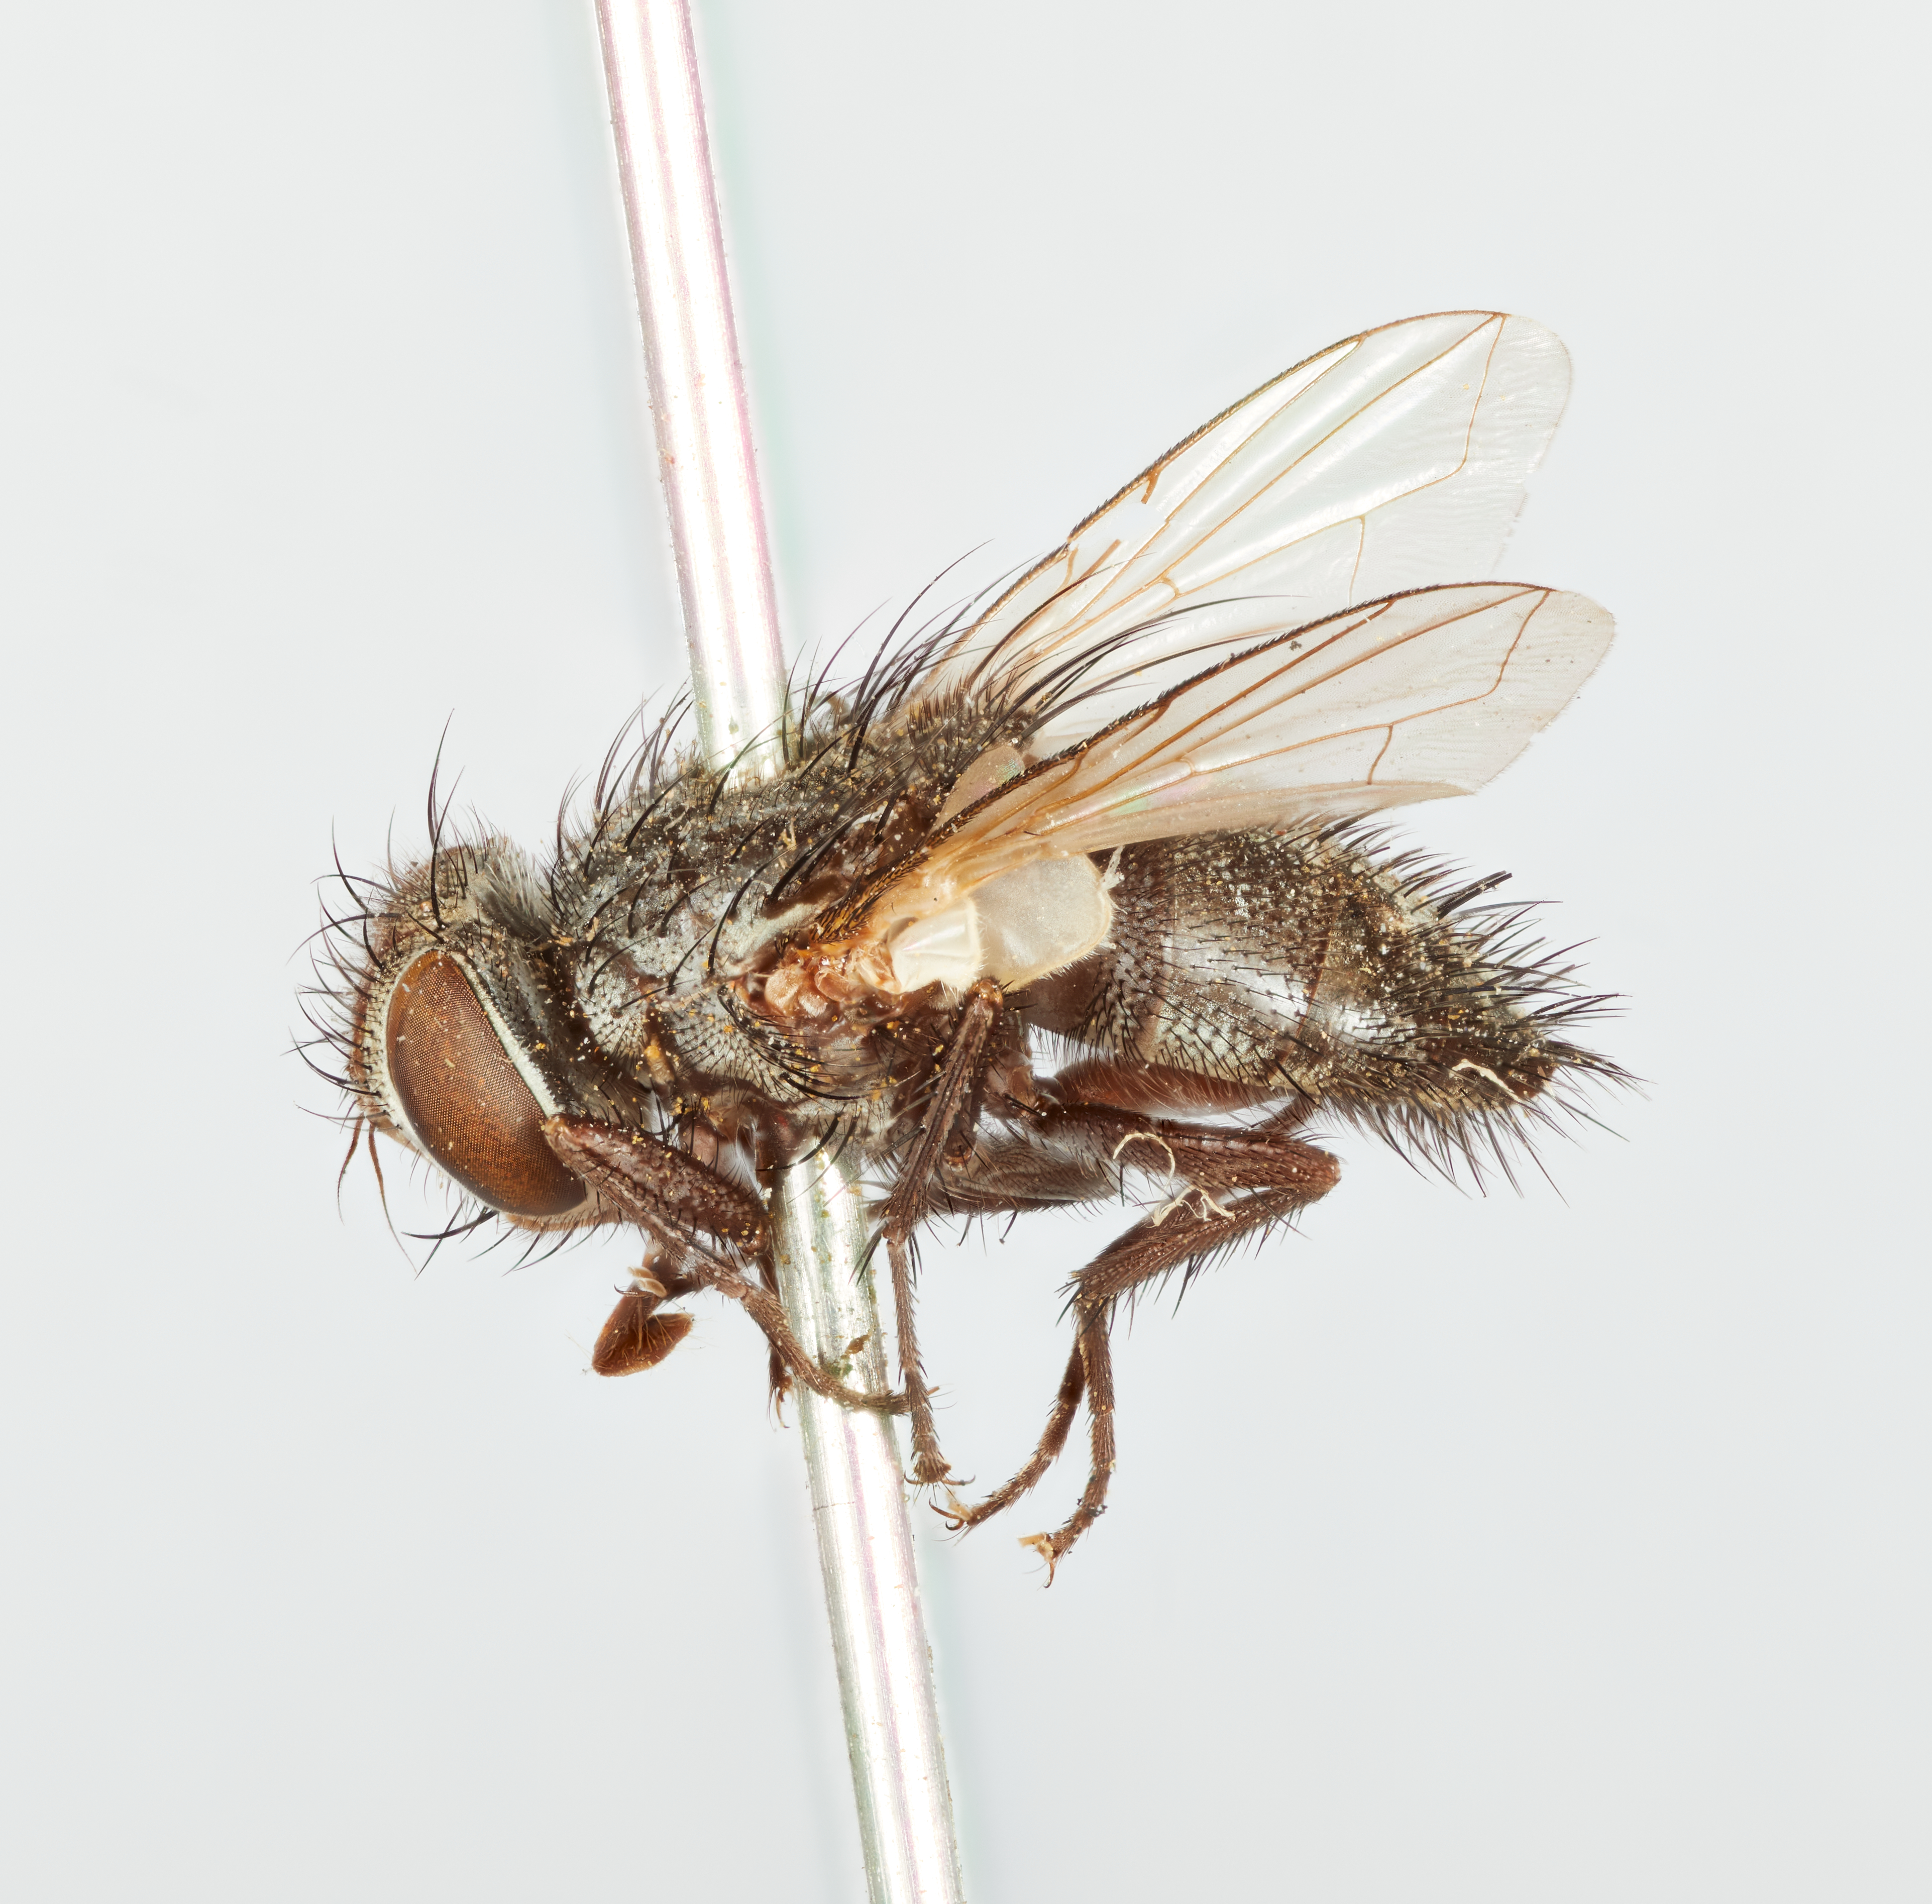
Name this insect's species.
Winthemia obscura
